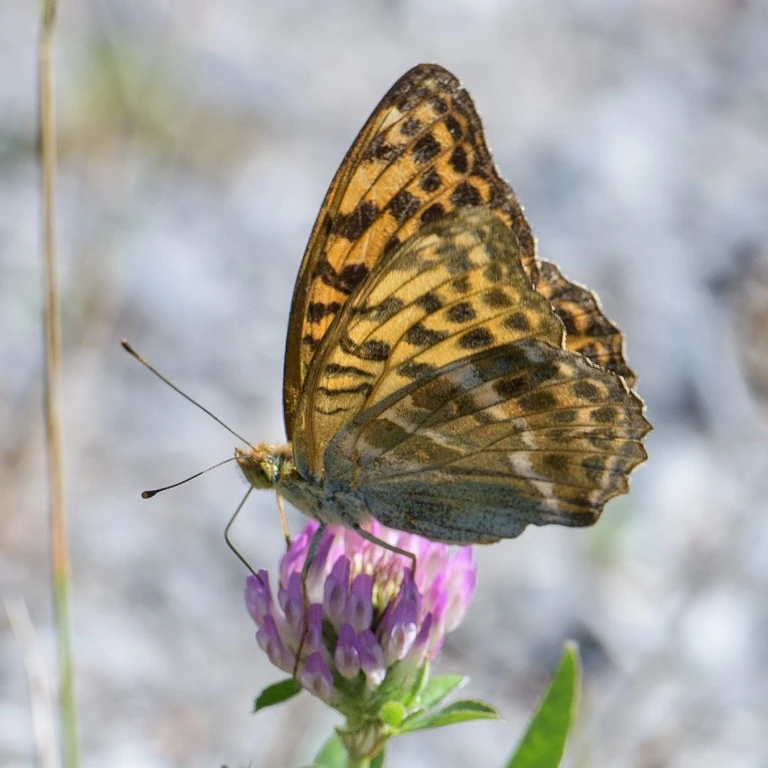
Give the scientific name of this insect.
Argynnis paphia
